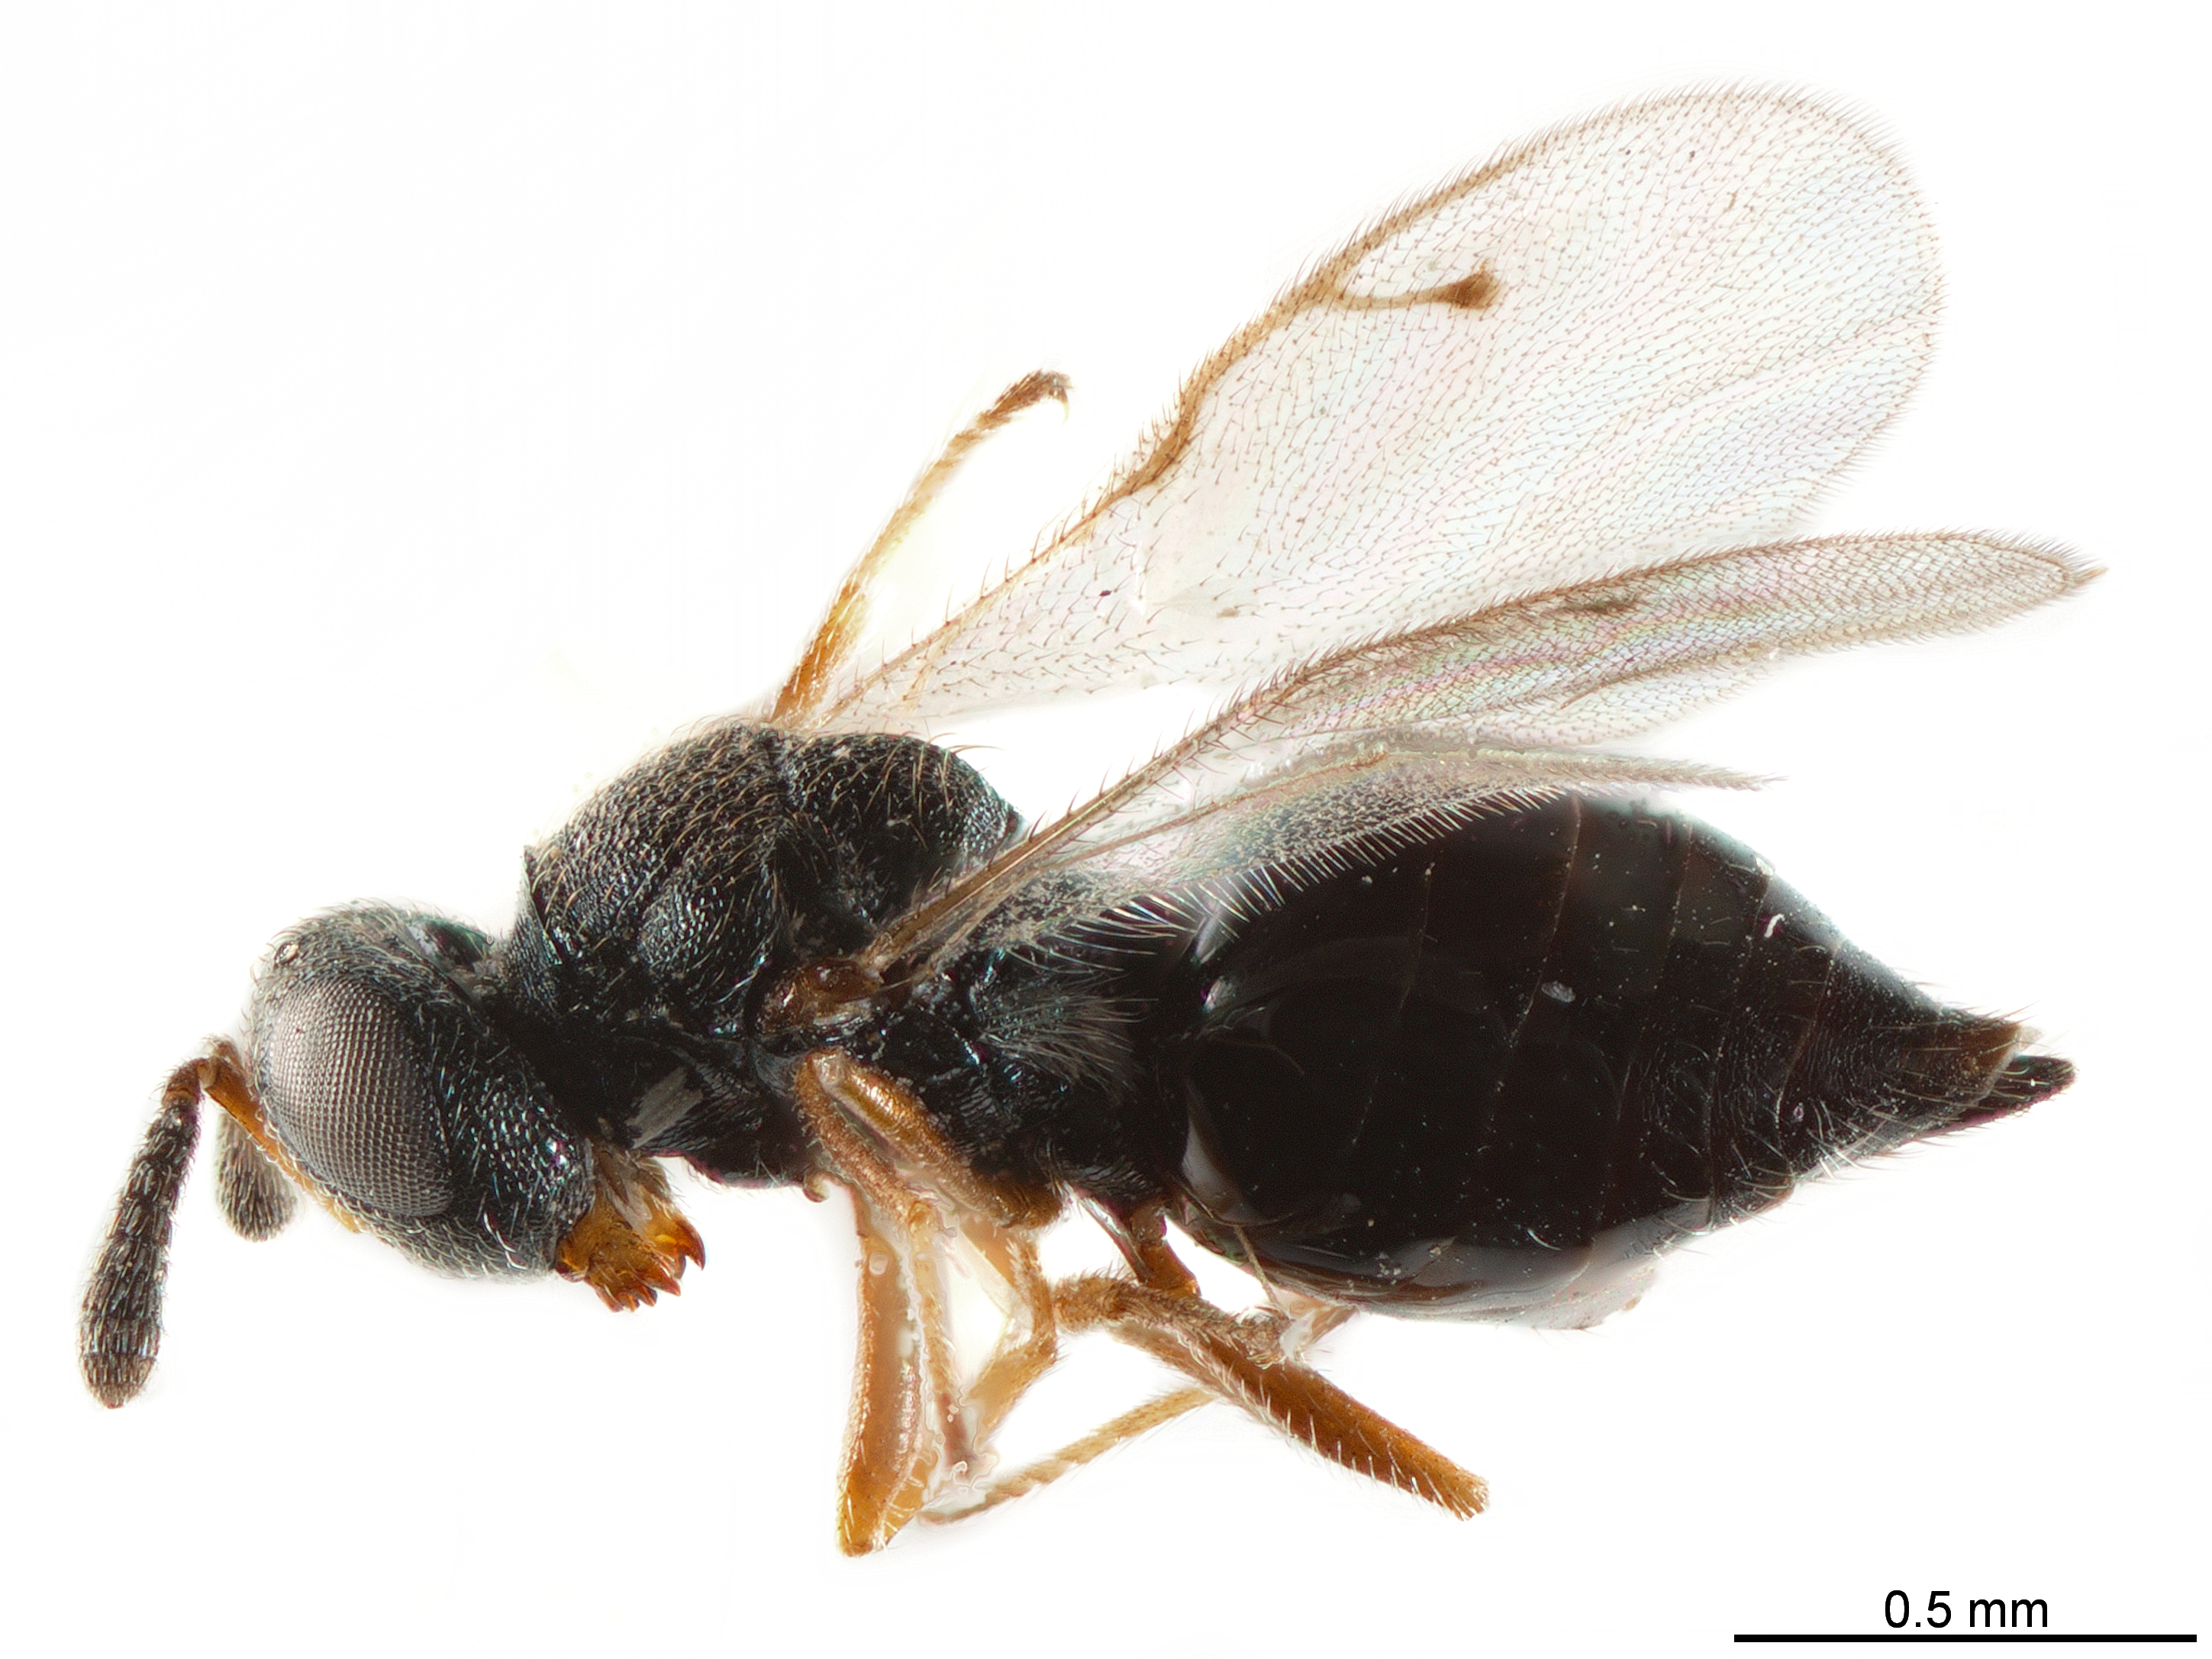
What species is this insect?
Urolepis rufipes
